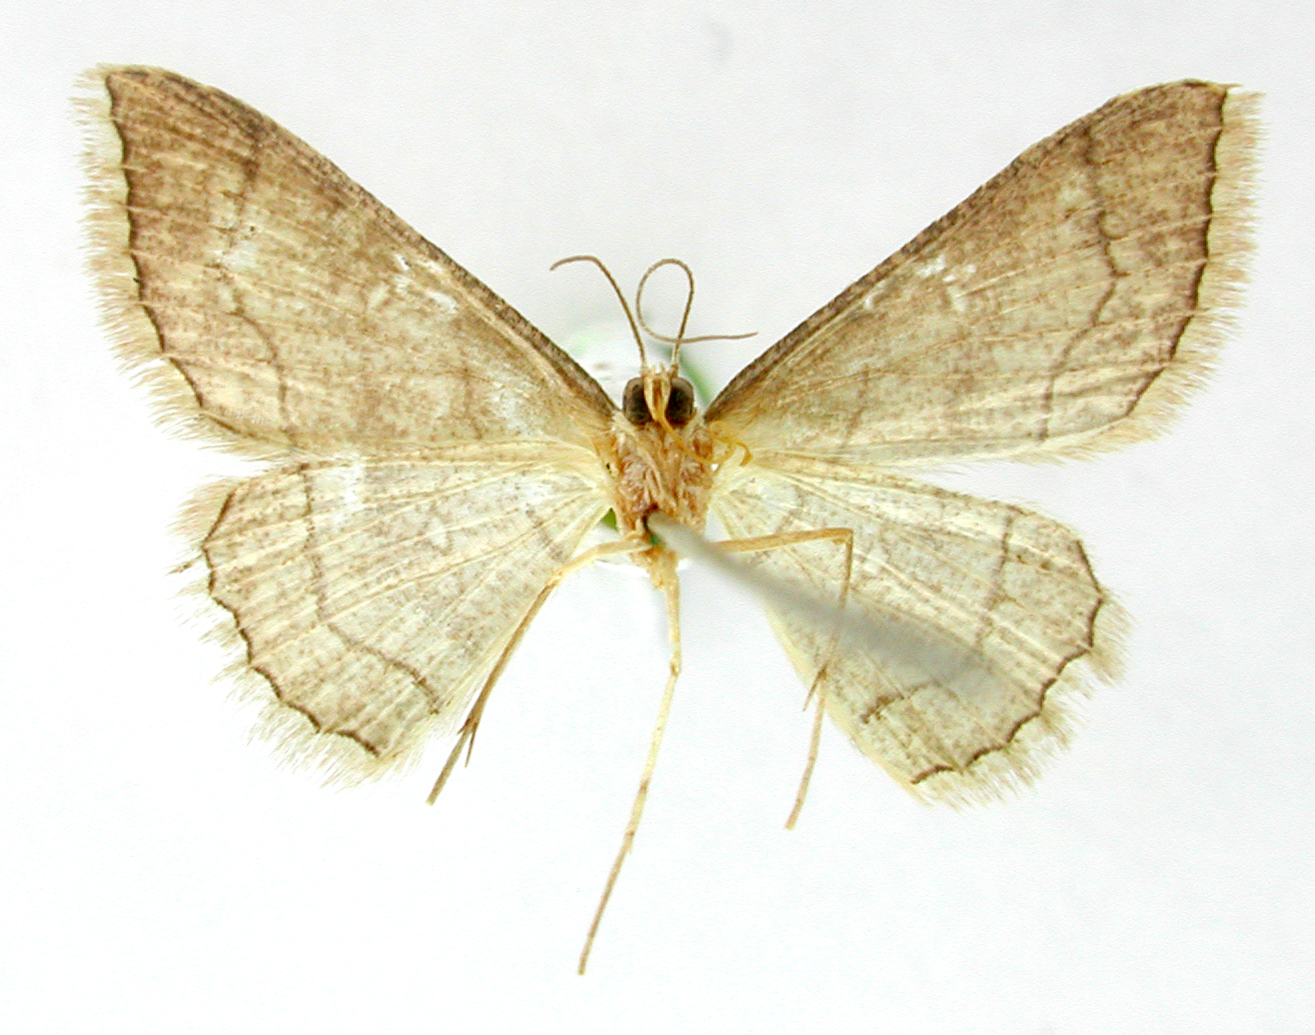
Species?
Craspedia bilinearia
